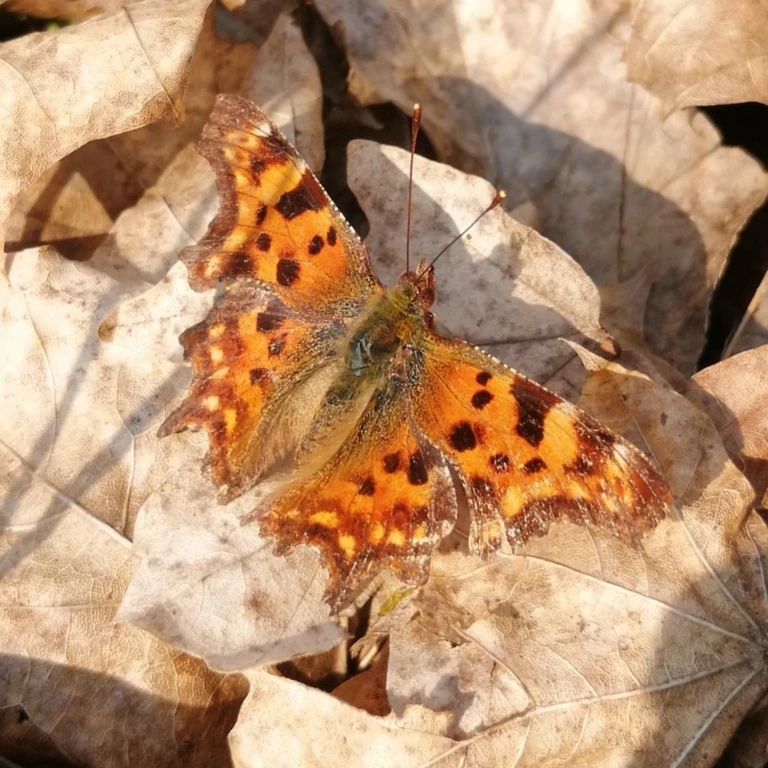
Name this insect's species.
Polygonia c-album
